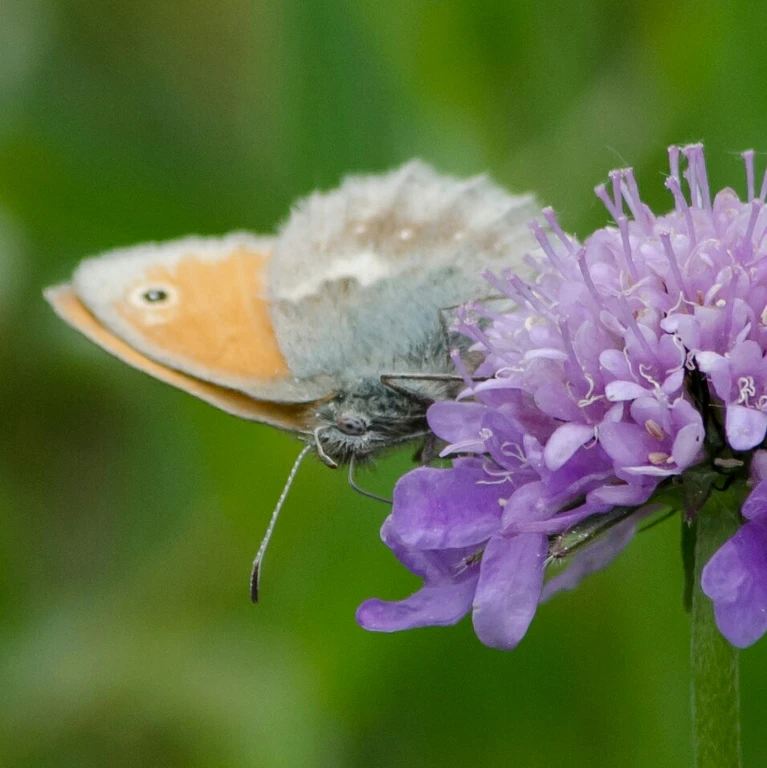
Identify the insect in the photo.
Coenonympha pamphilus
